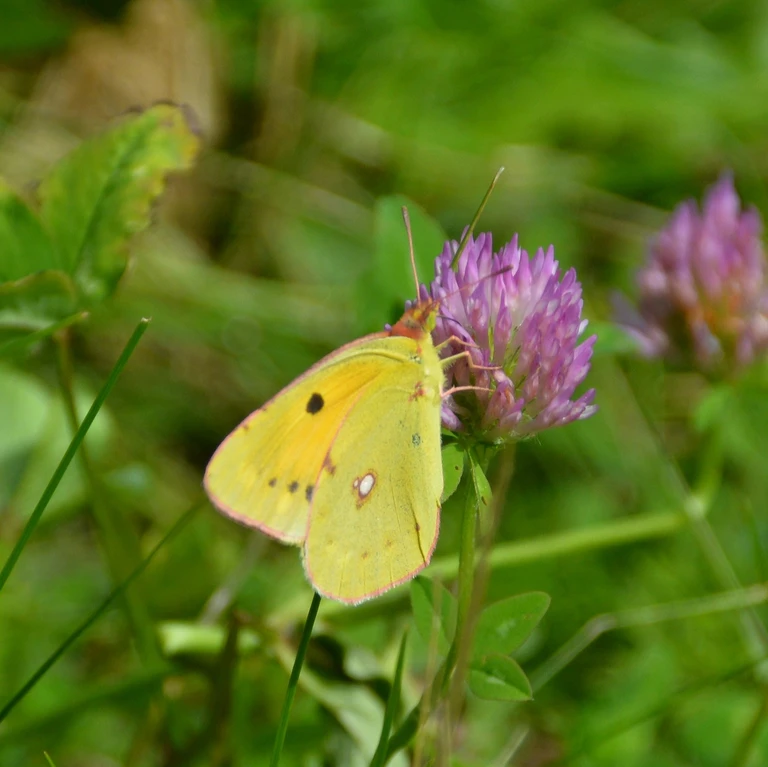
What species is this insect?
Colias croceus
